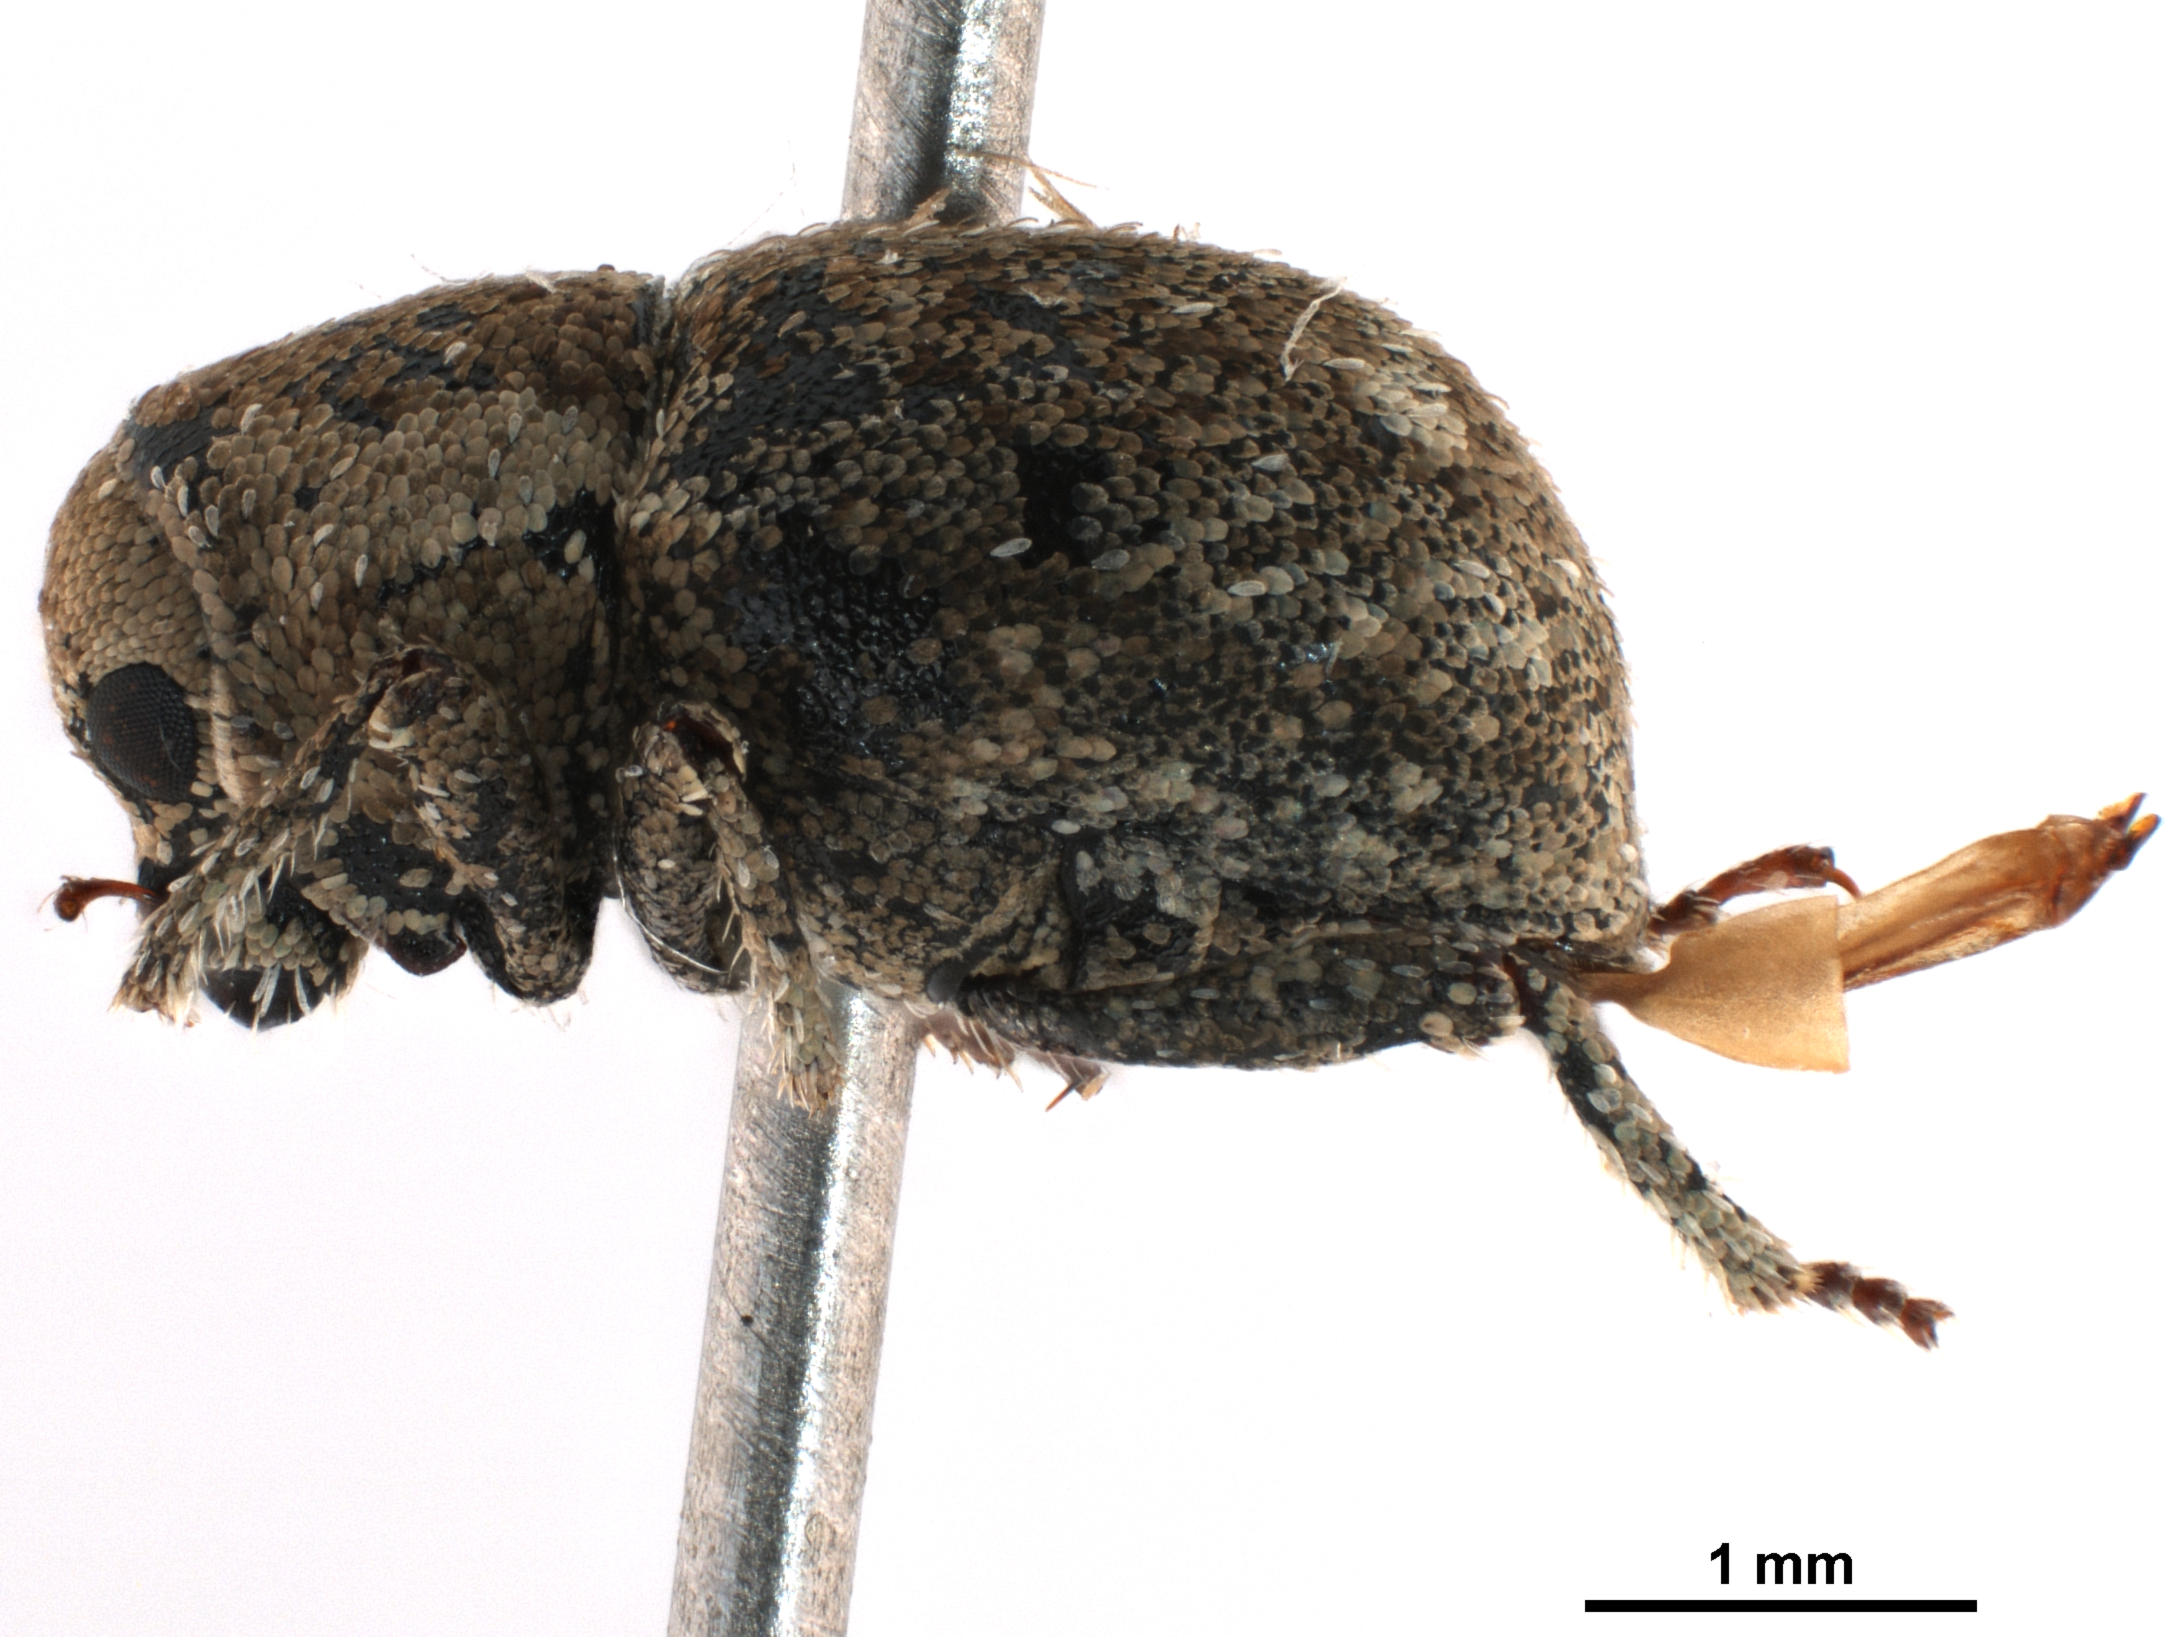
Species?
Perieges bardus
